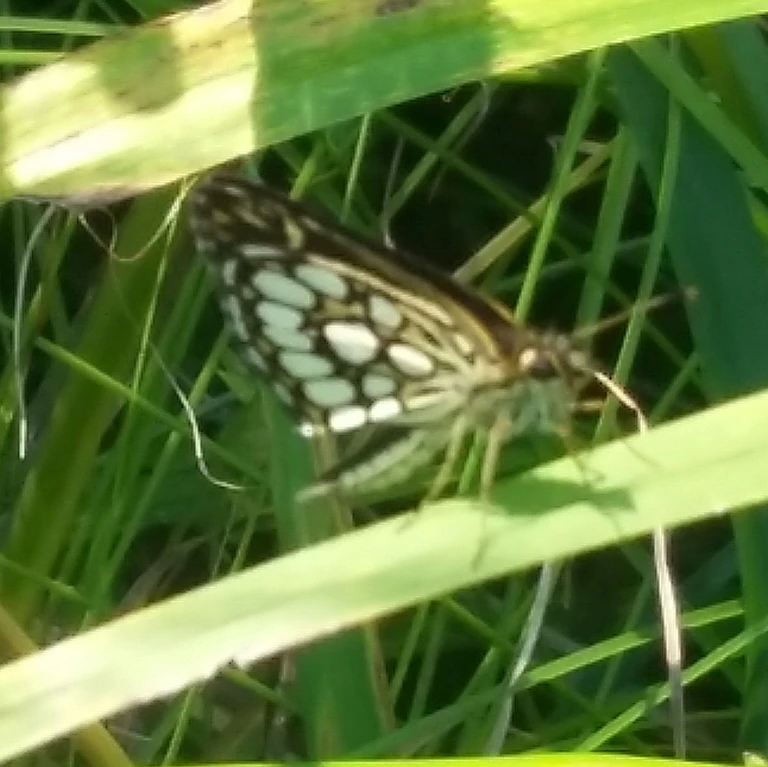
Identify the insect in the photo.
Heteropterus morpheus
